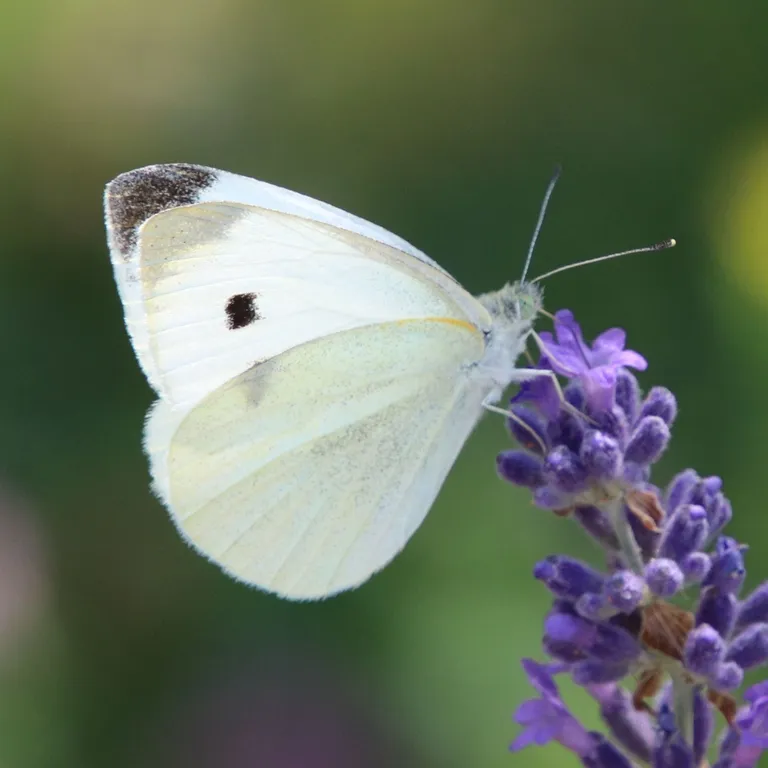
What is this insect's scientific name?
Pieris rapae
